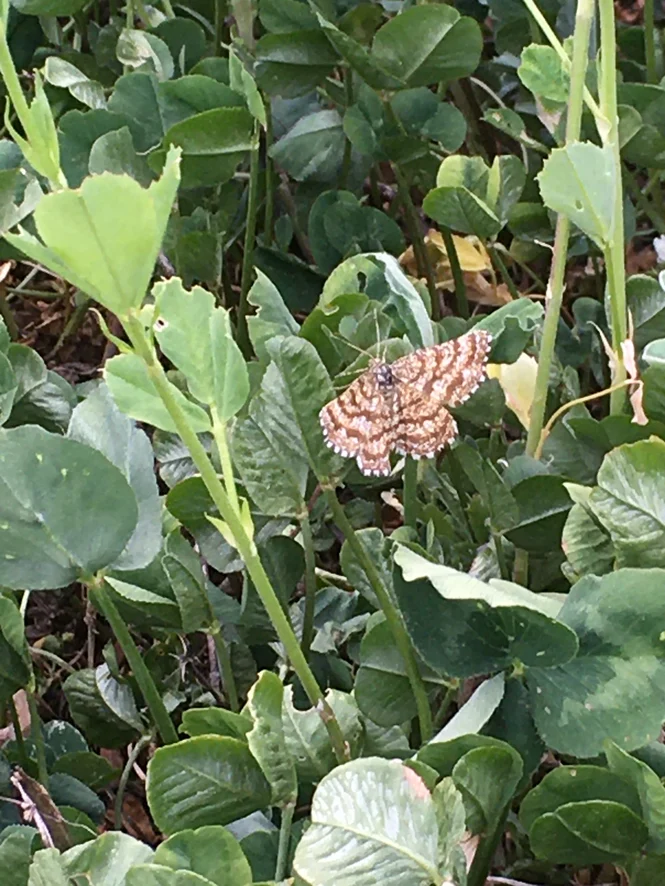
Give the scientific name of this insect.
Ematurga atomaria
